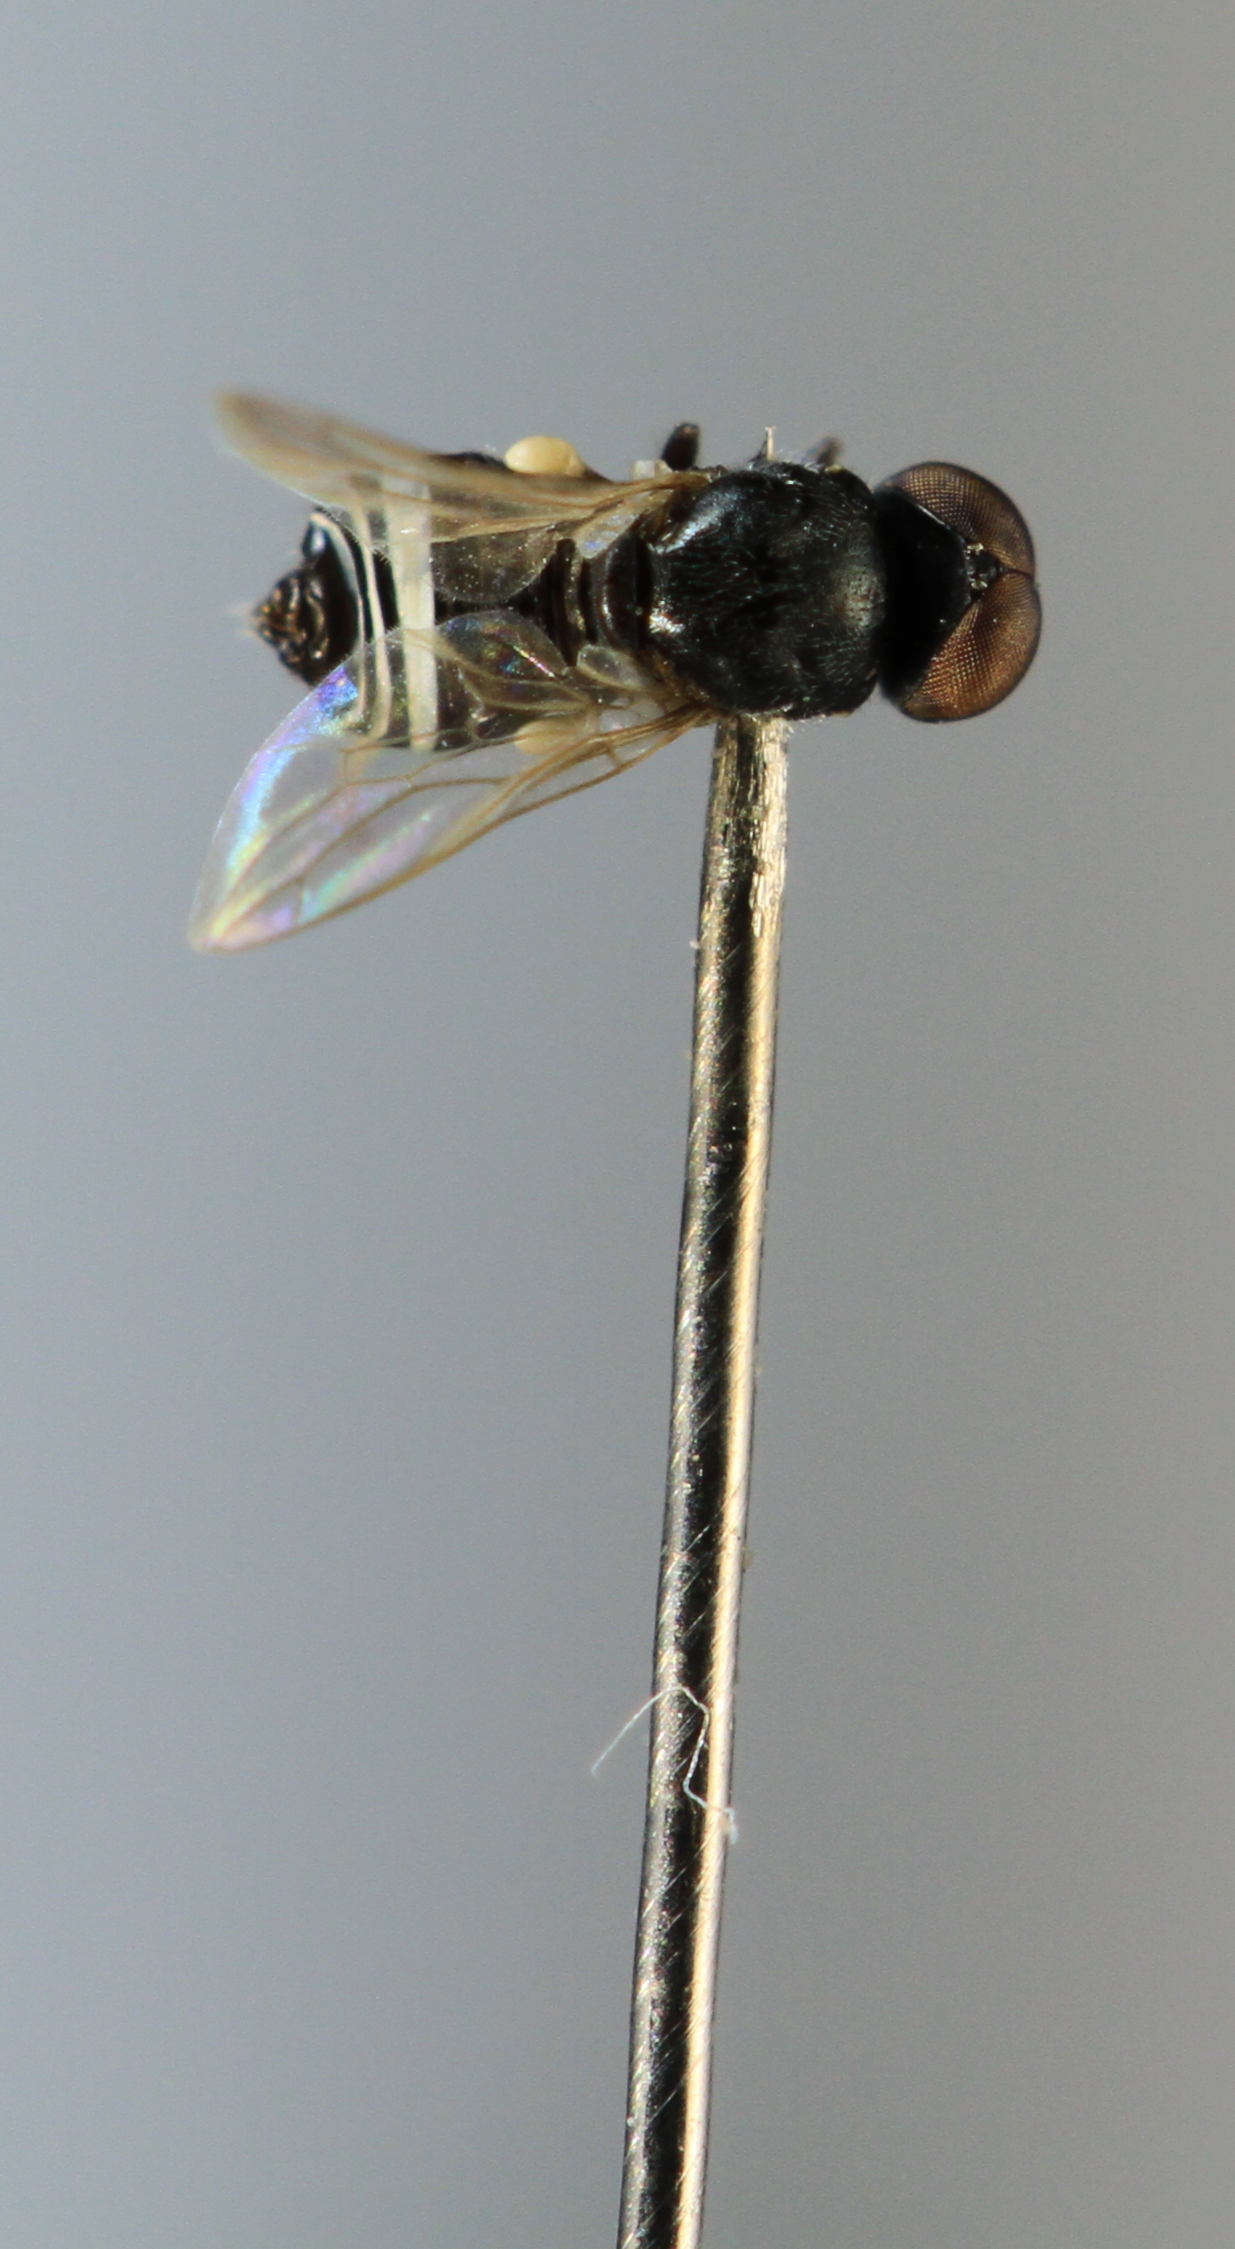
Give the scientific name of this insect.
Scenopinus fryeri
